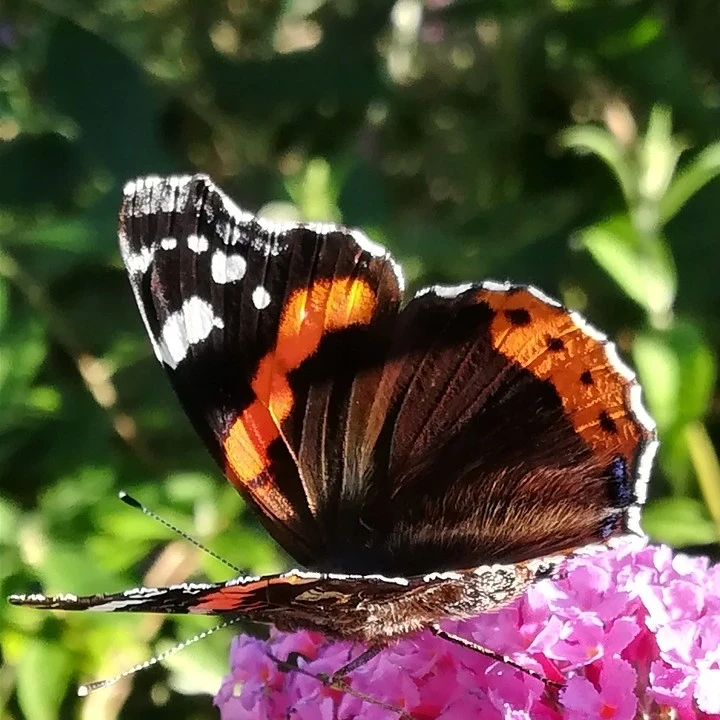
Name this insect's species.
Vanessa atalanta
